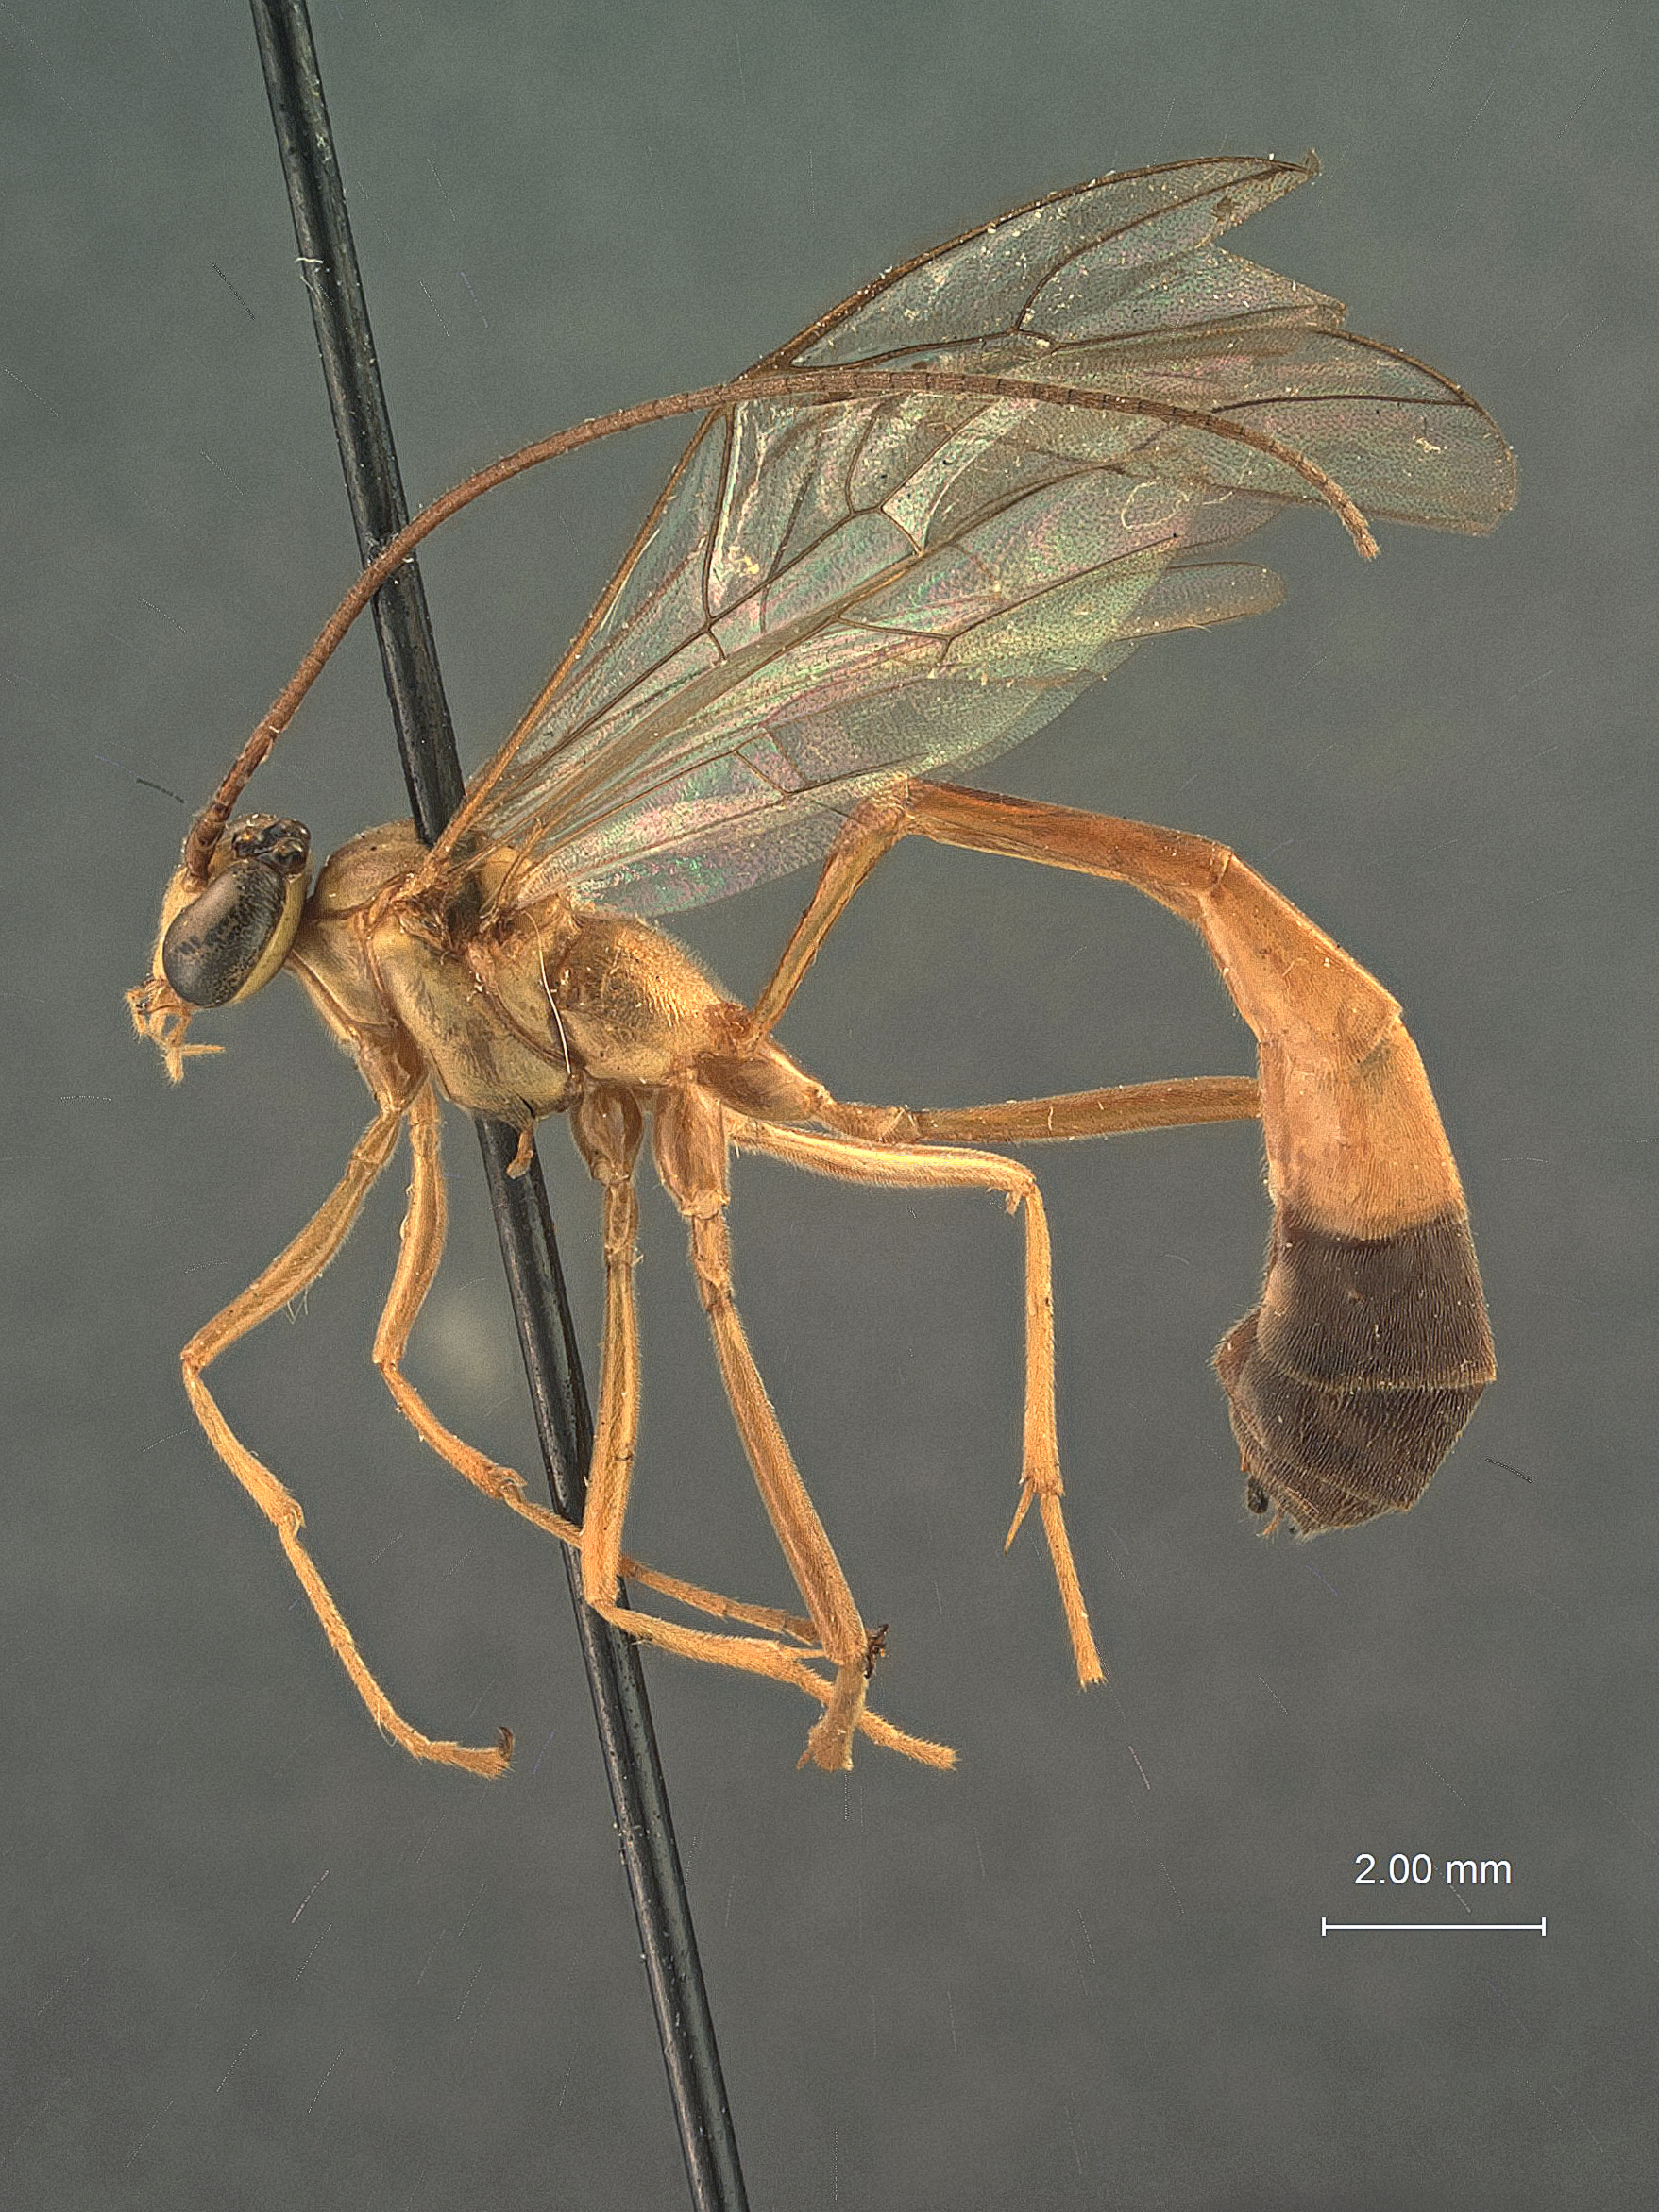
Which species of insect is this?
Enicospilus fernaldi
